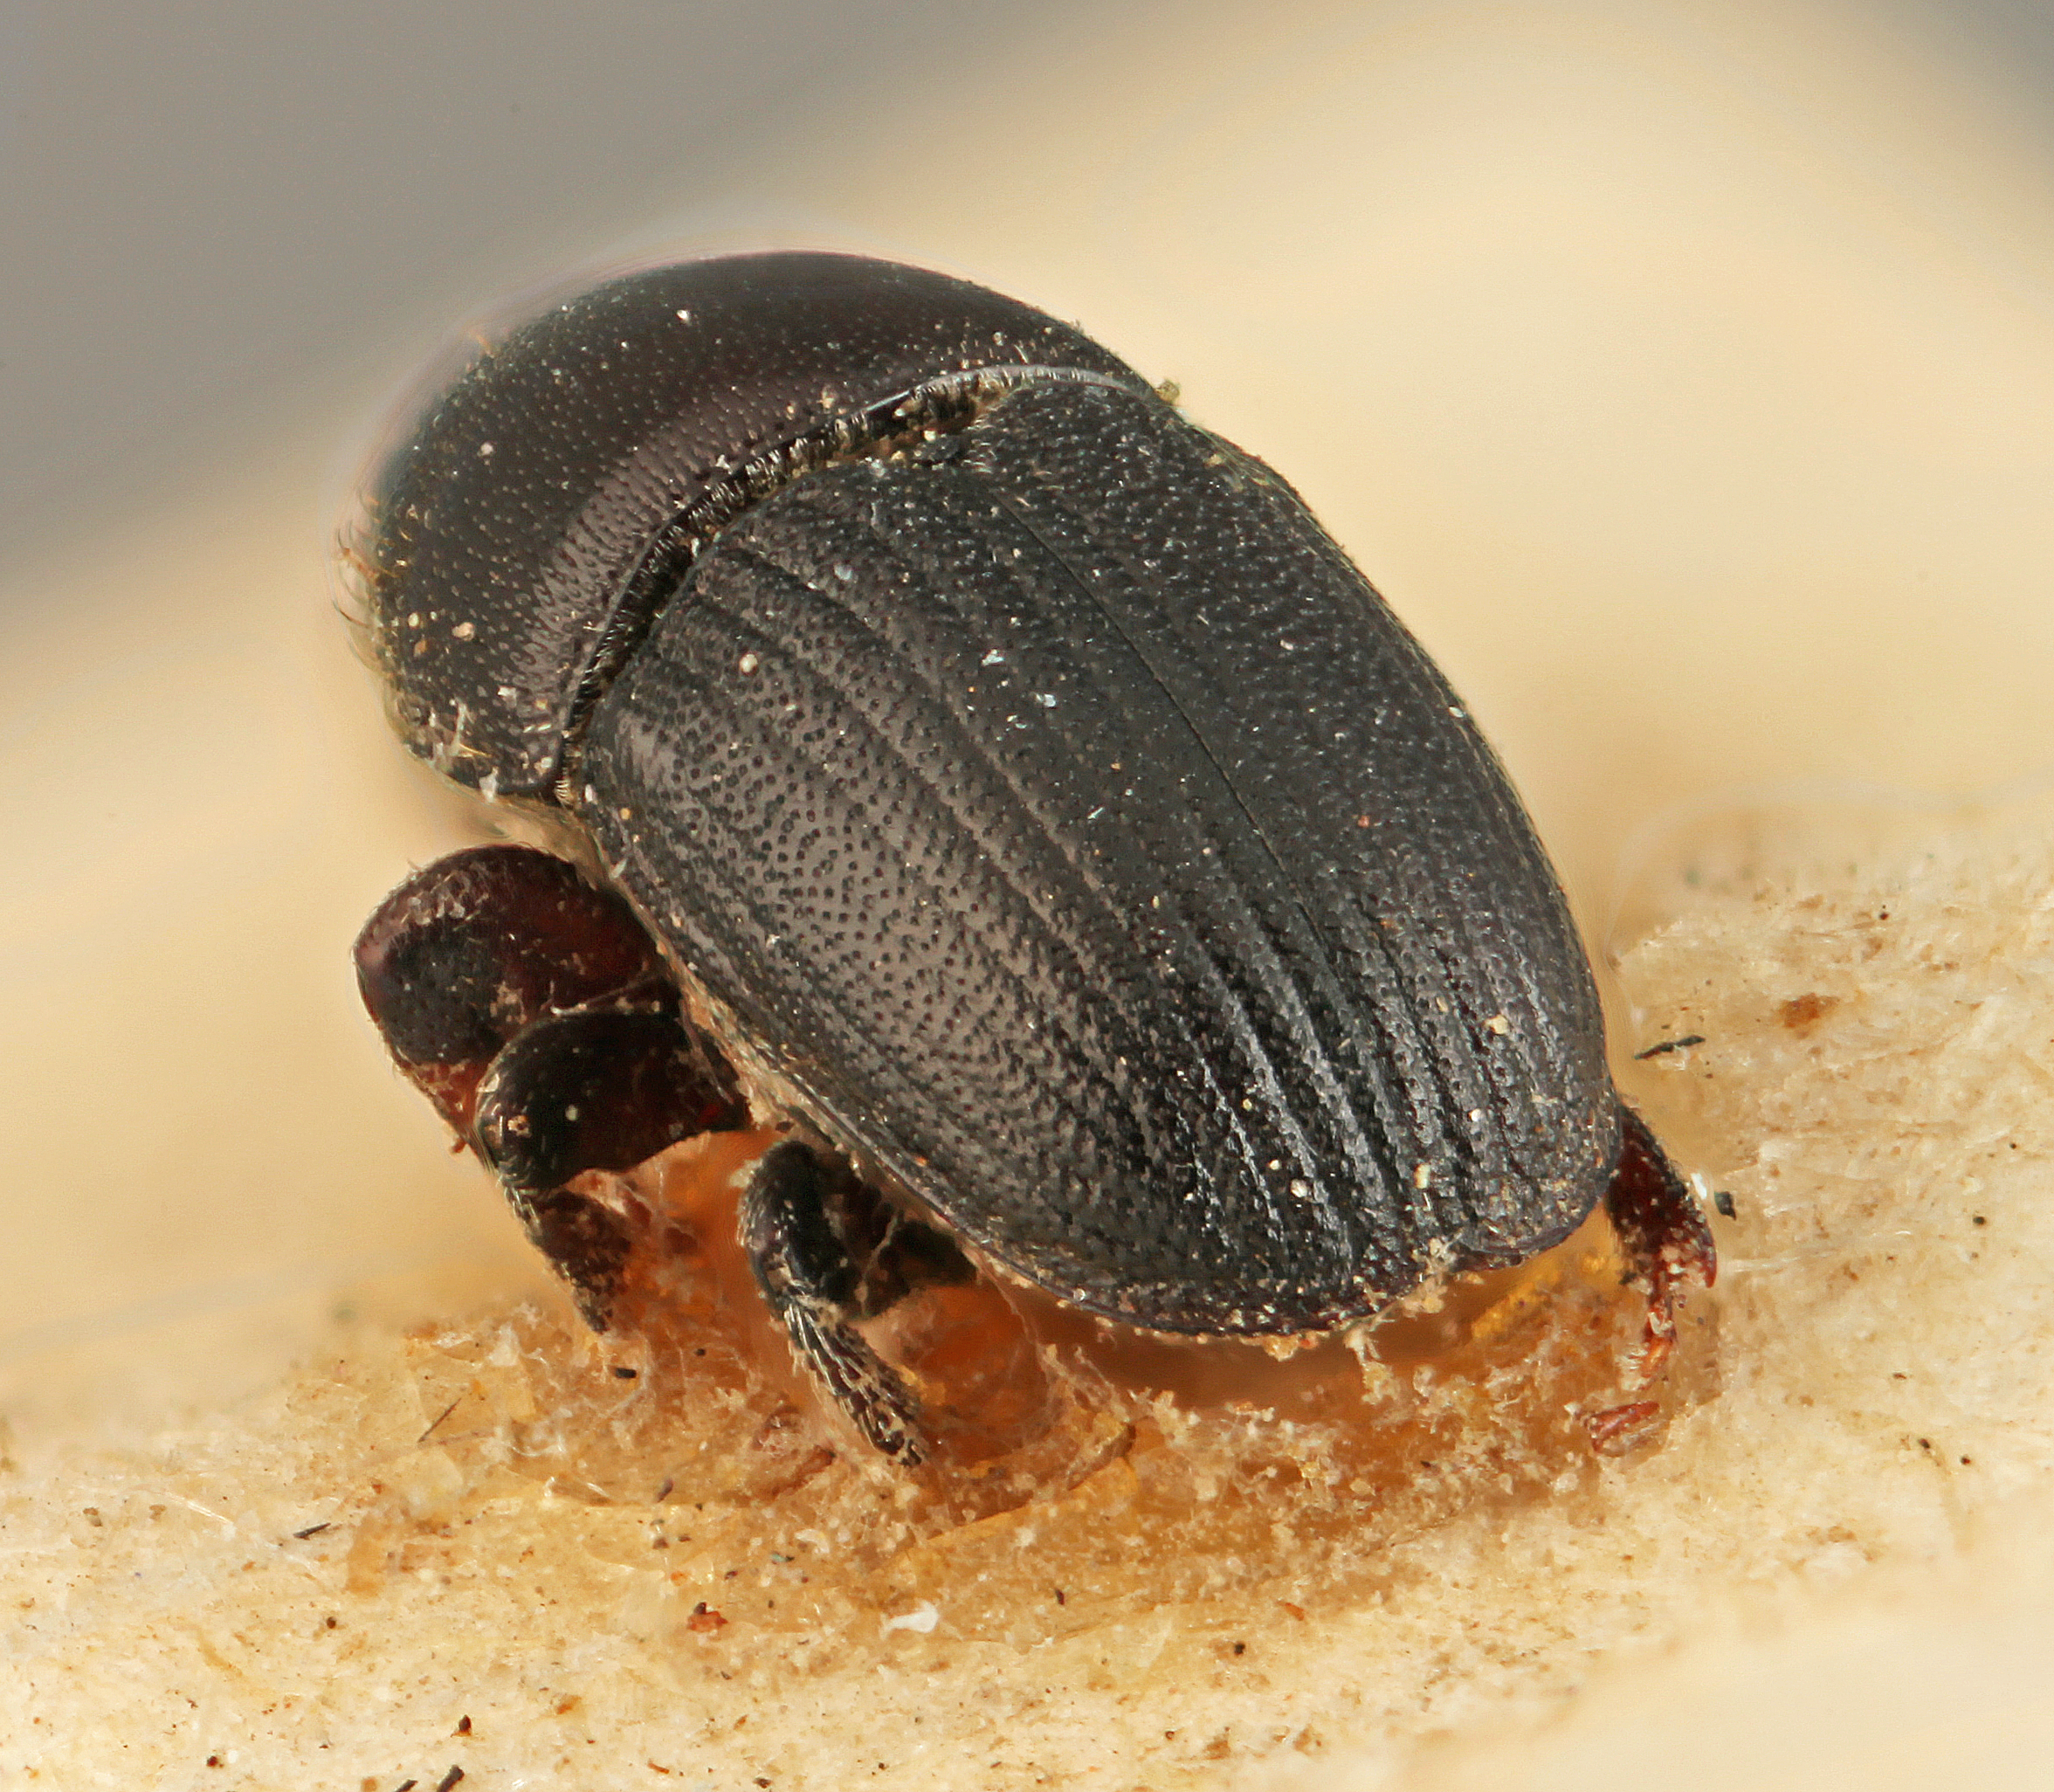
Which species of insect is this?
Loganius glaber
